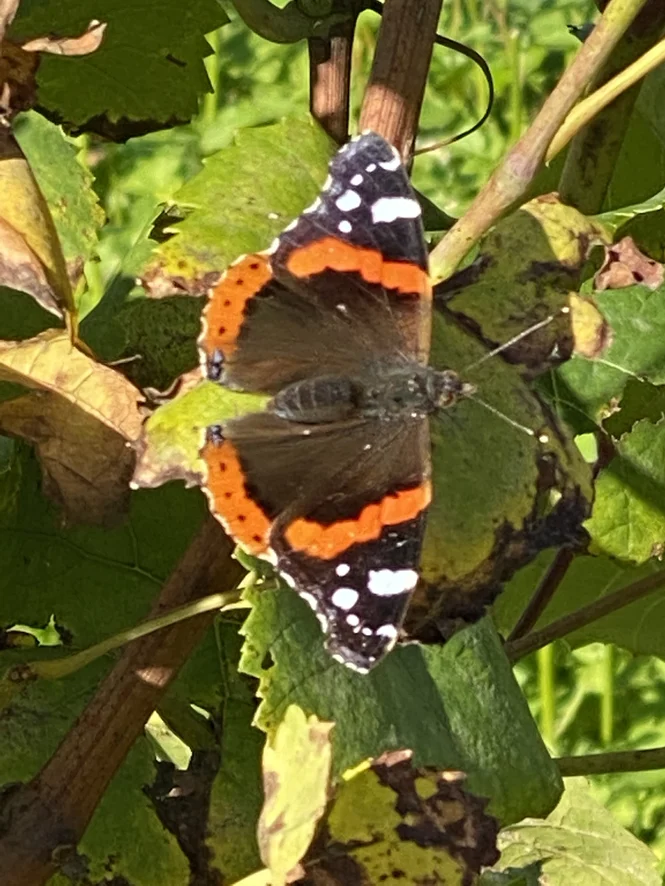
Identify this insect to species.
Vanessa atalanta
